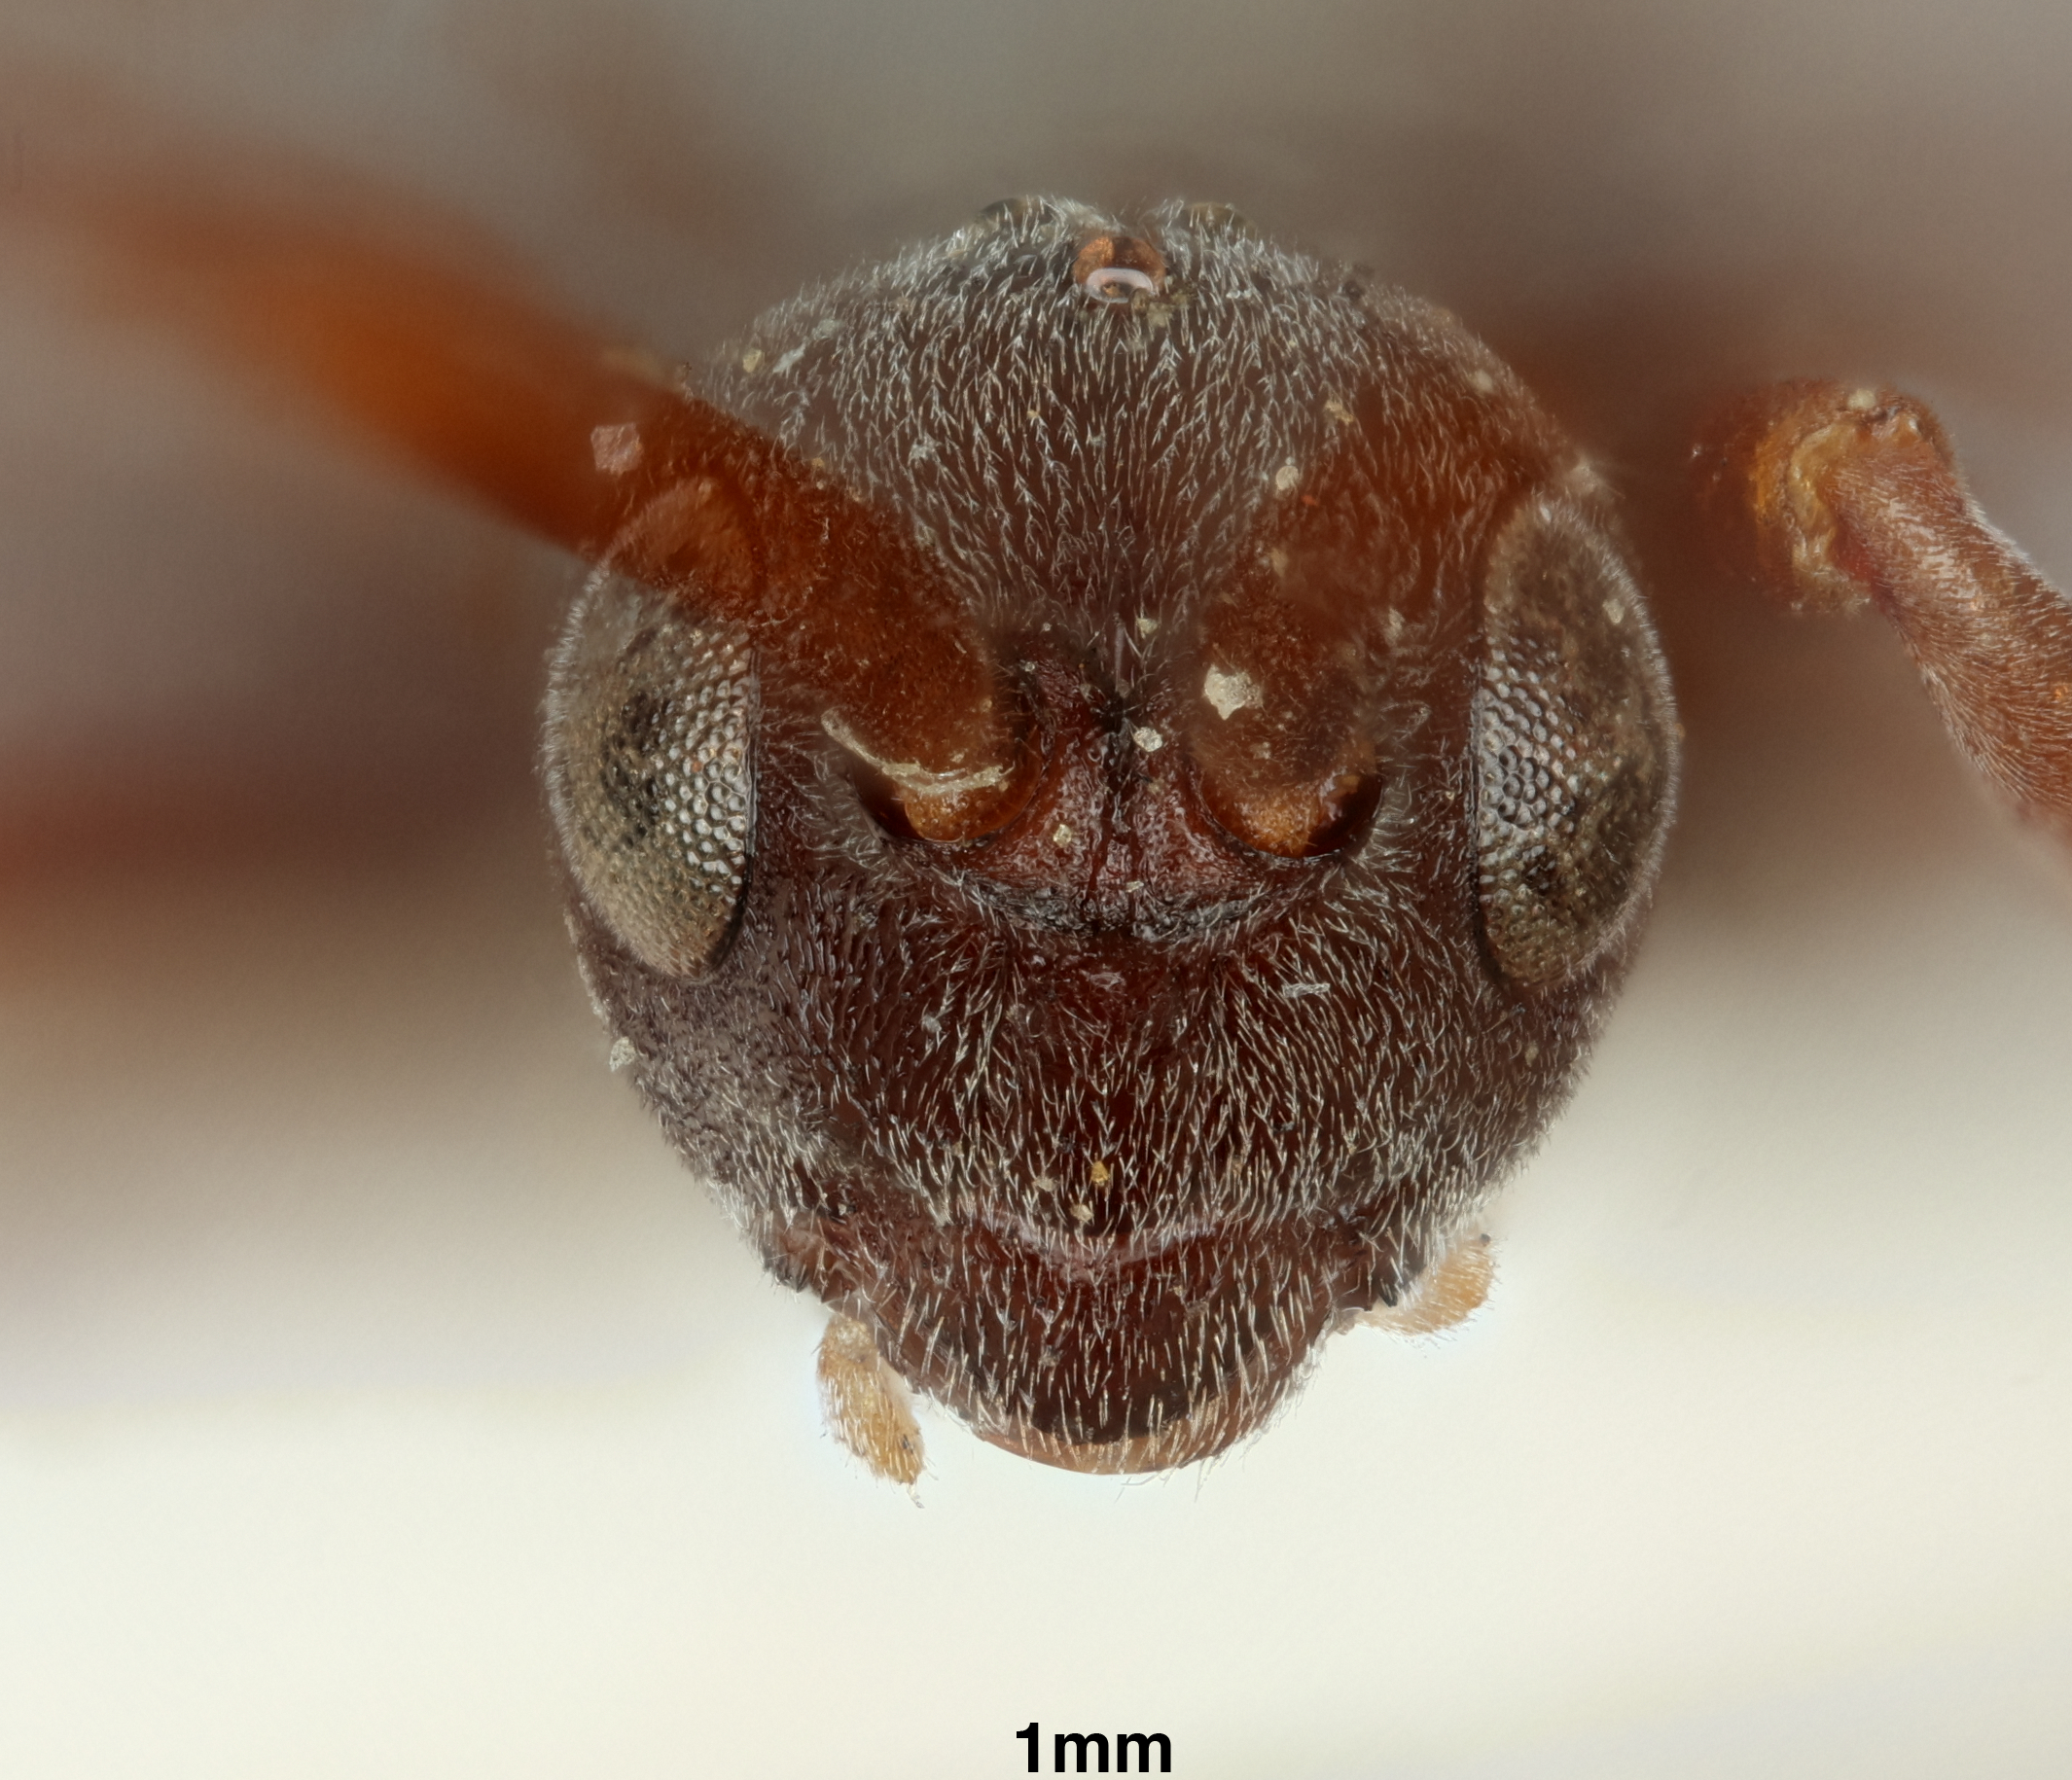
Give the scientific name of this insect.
Ampulicomorpha confusa
